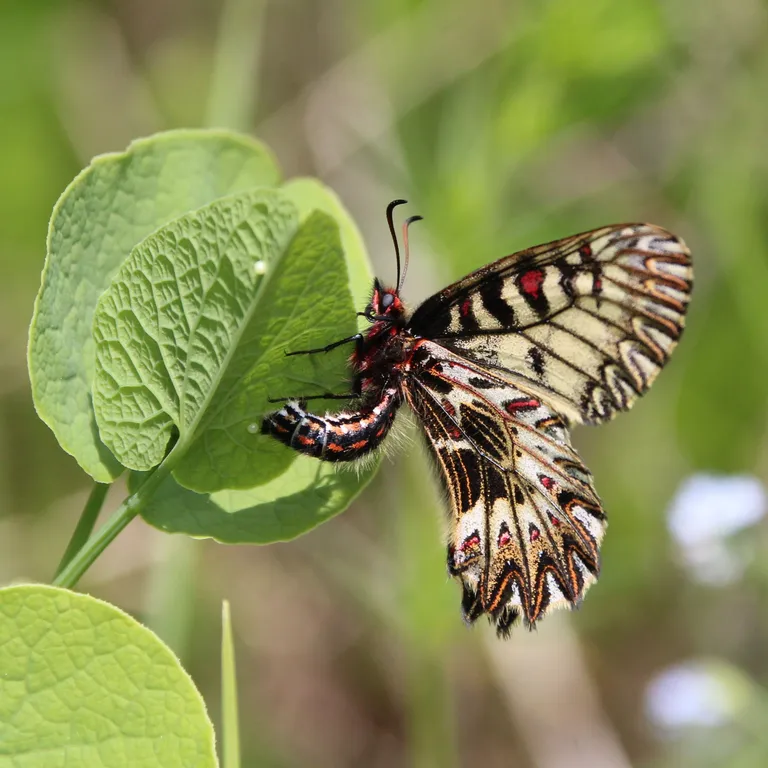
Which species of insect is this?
Zerynthia polyxena
